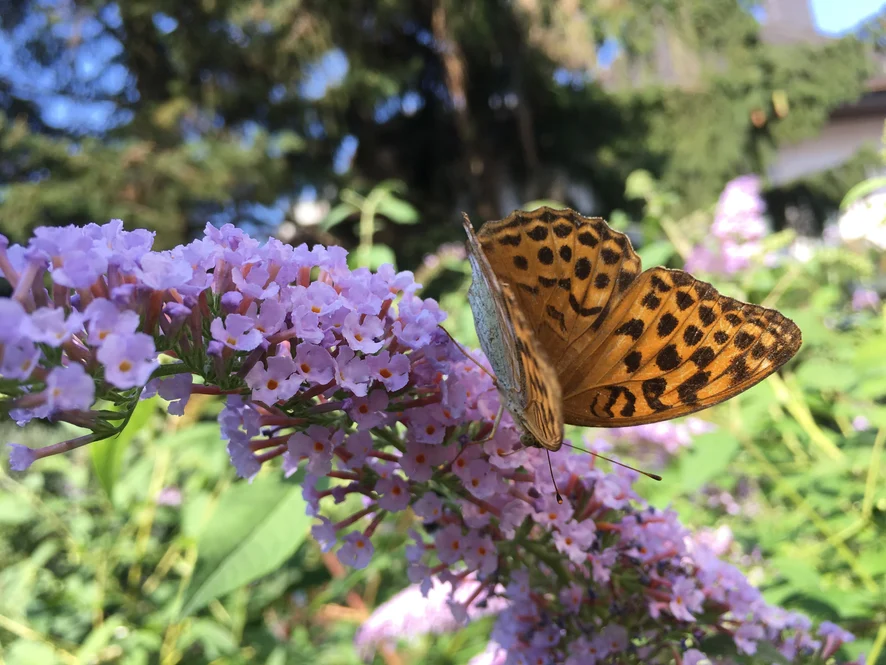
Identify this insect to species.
Argynnis paphia
